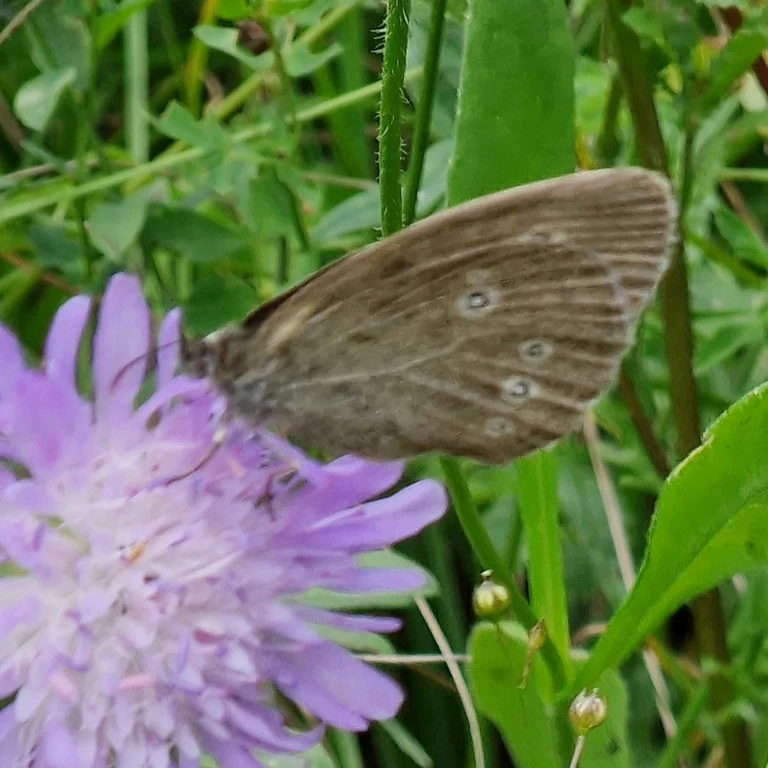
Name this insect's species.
Aphantopus hyperantus
